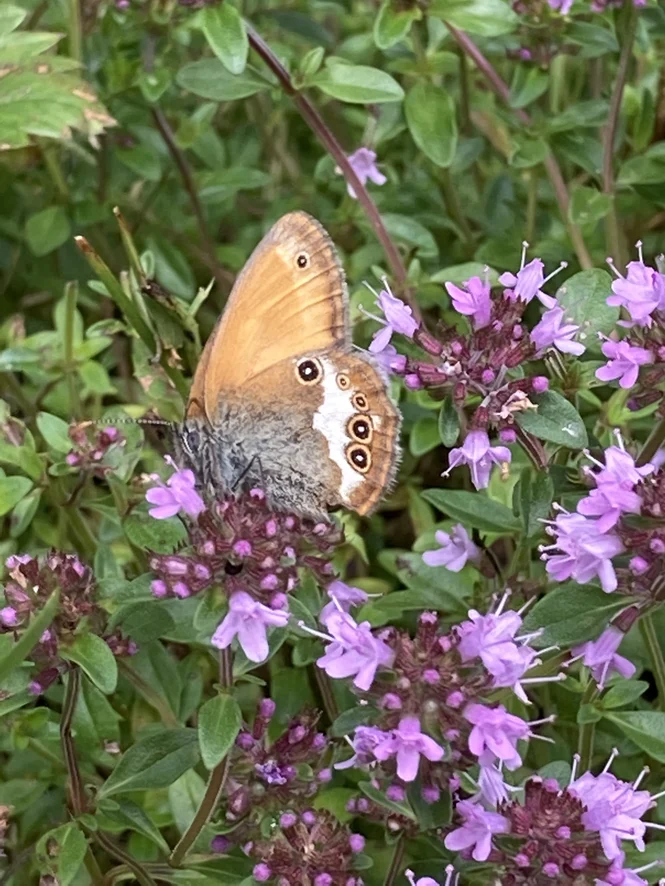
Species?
Coenonympha arcania
